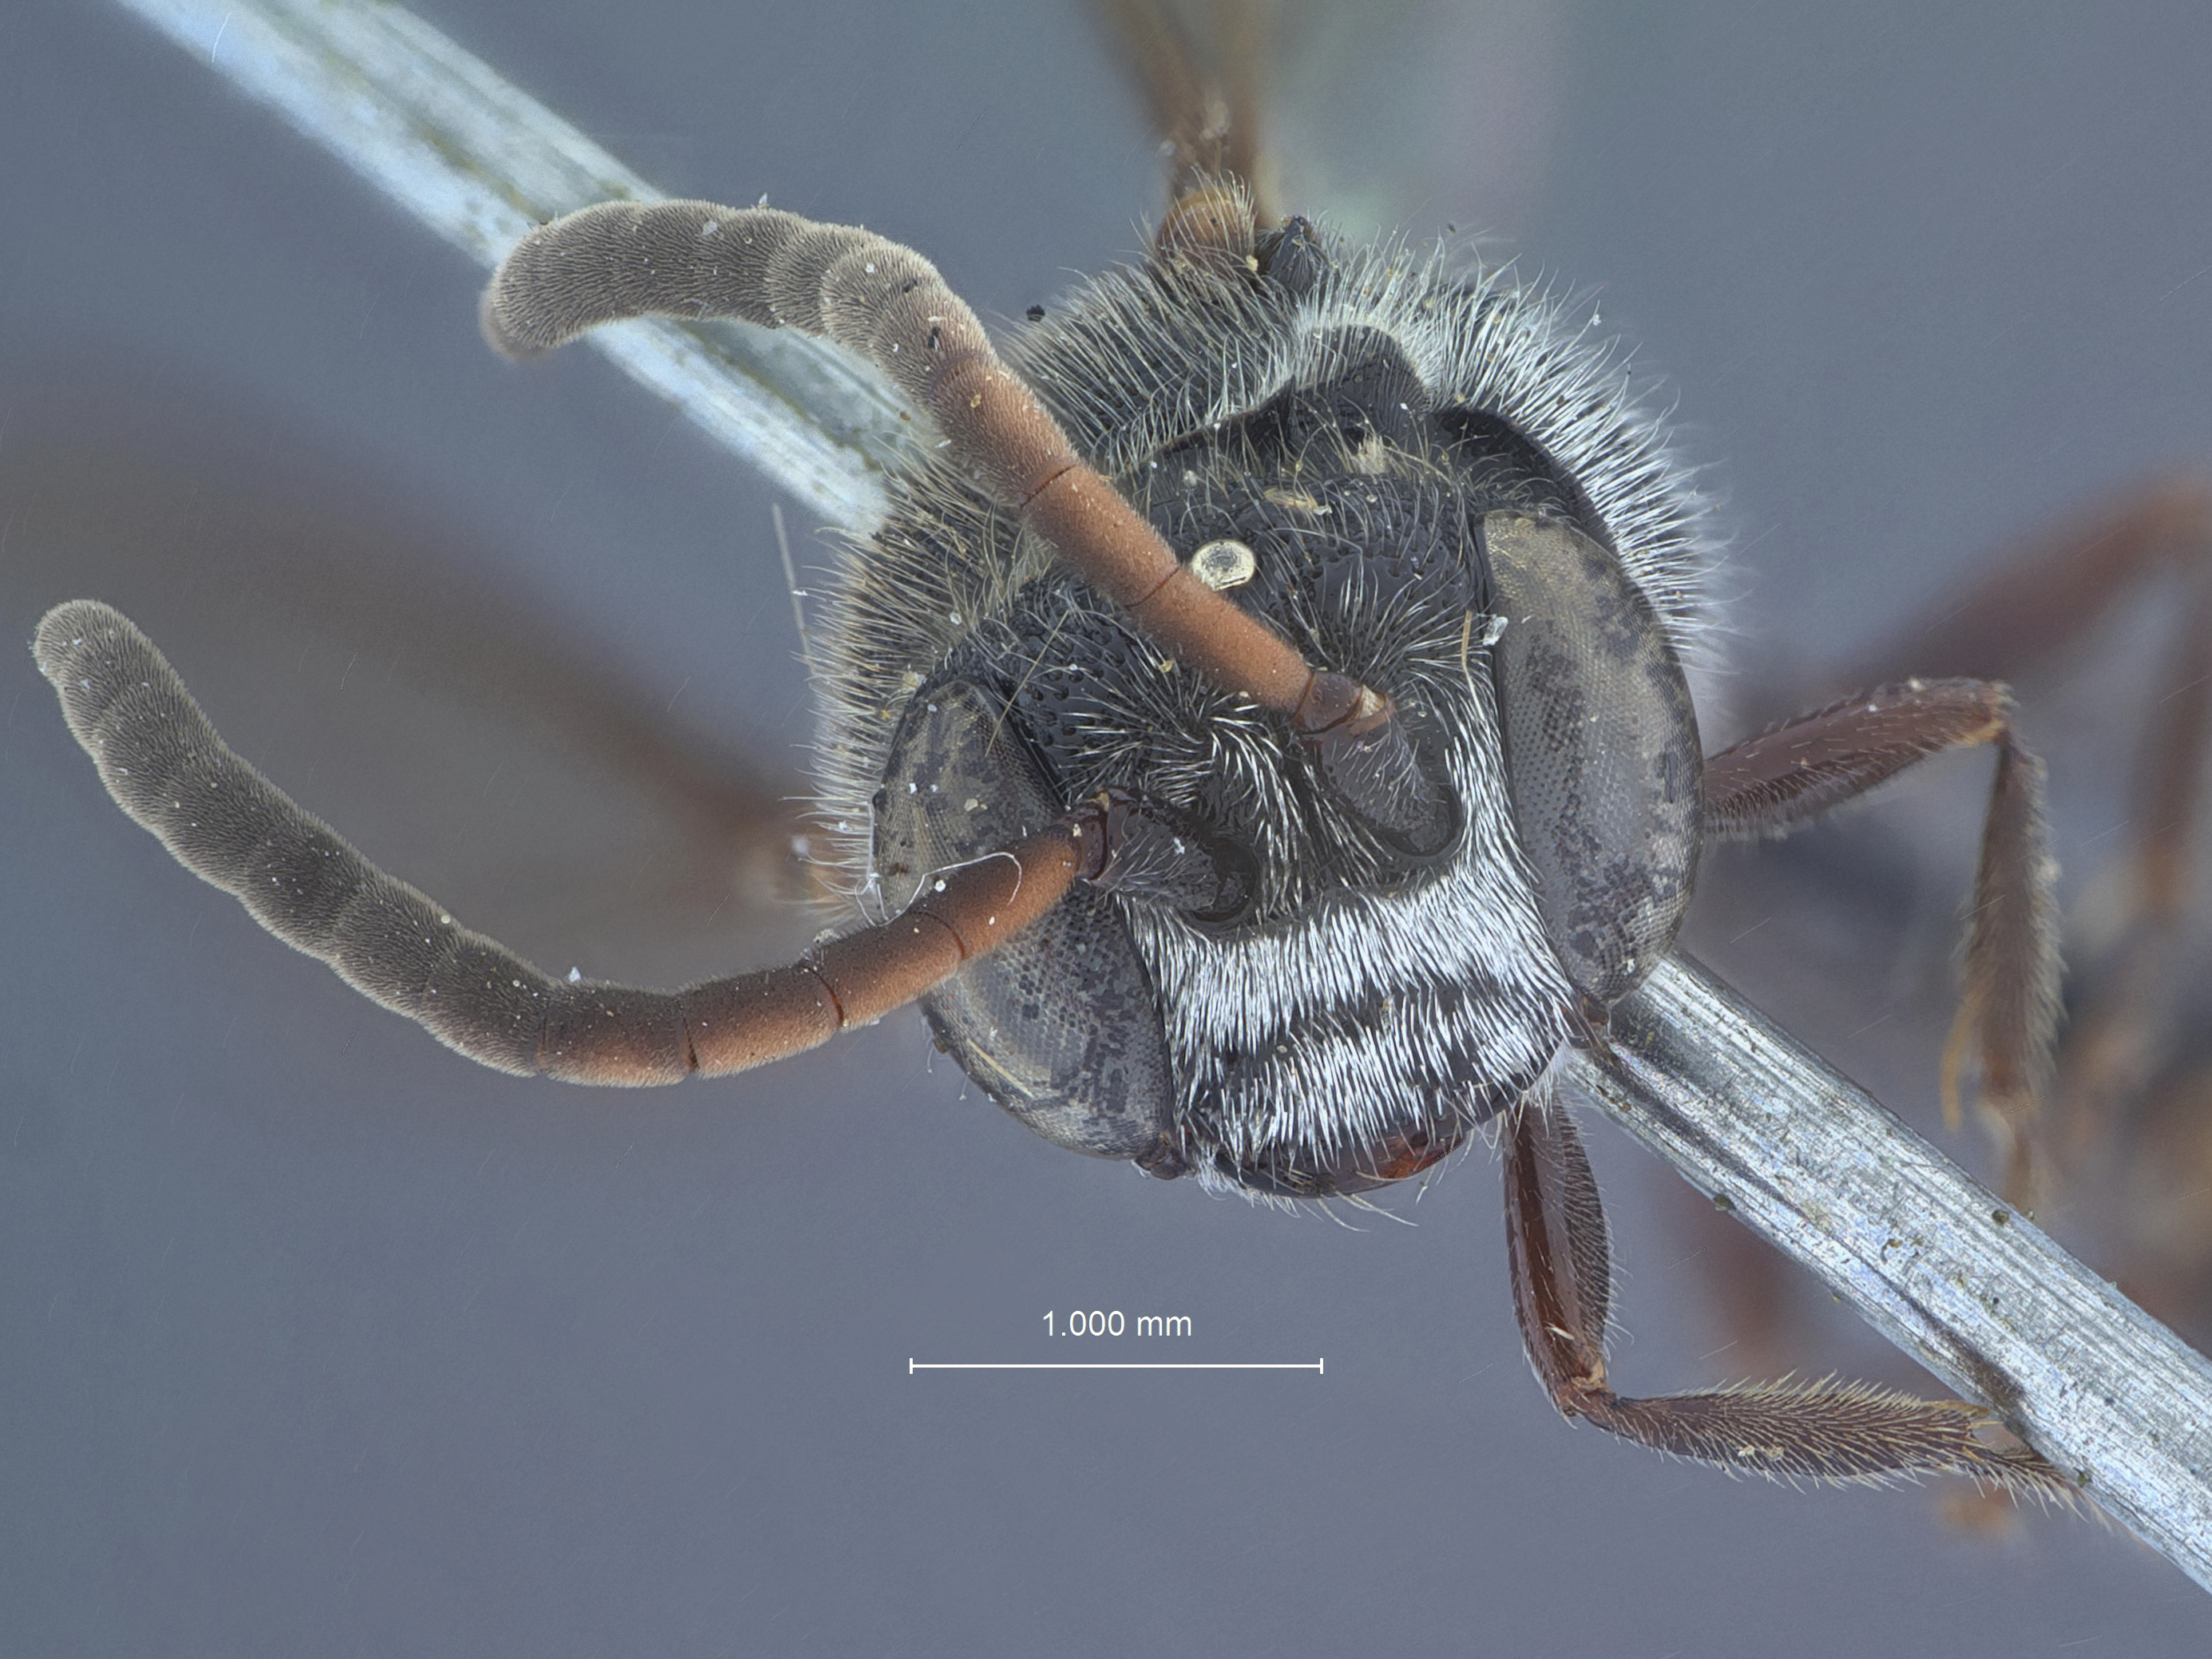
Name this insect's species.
Psen spicatus
